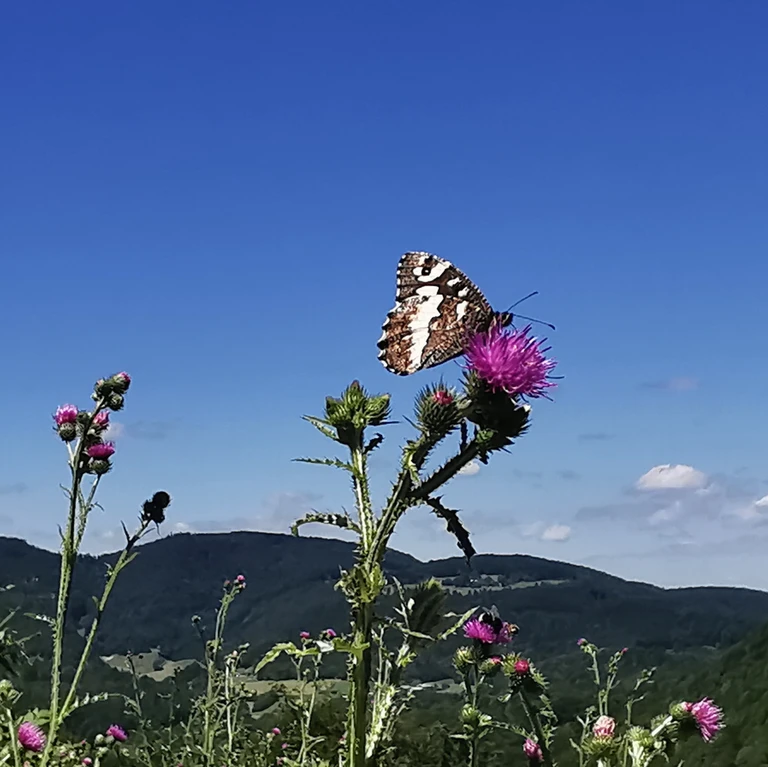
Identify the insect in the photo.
Brintesia circe
